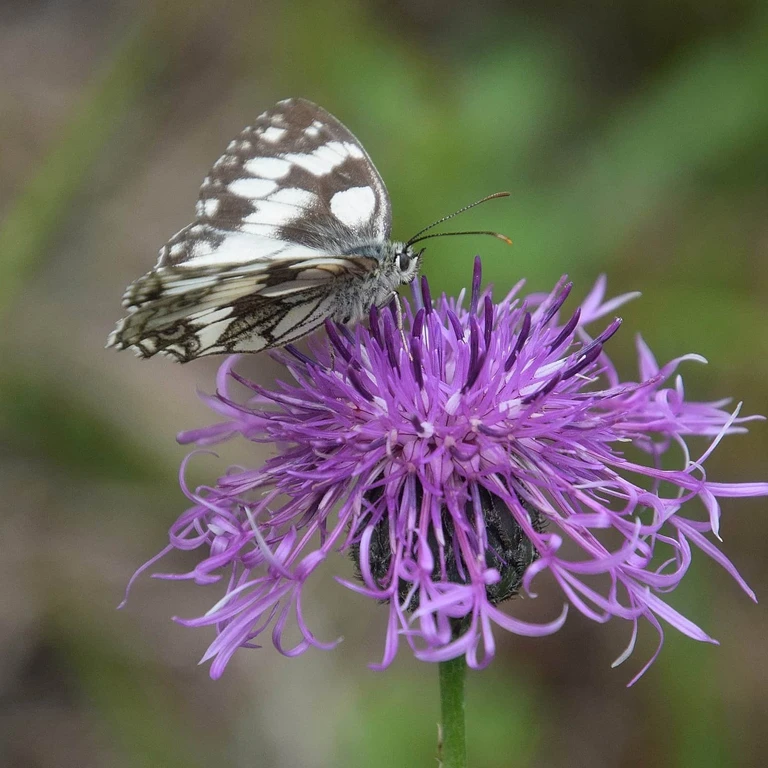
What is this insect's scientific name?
Melanargia galathea
